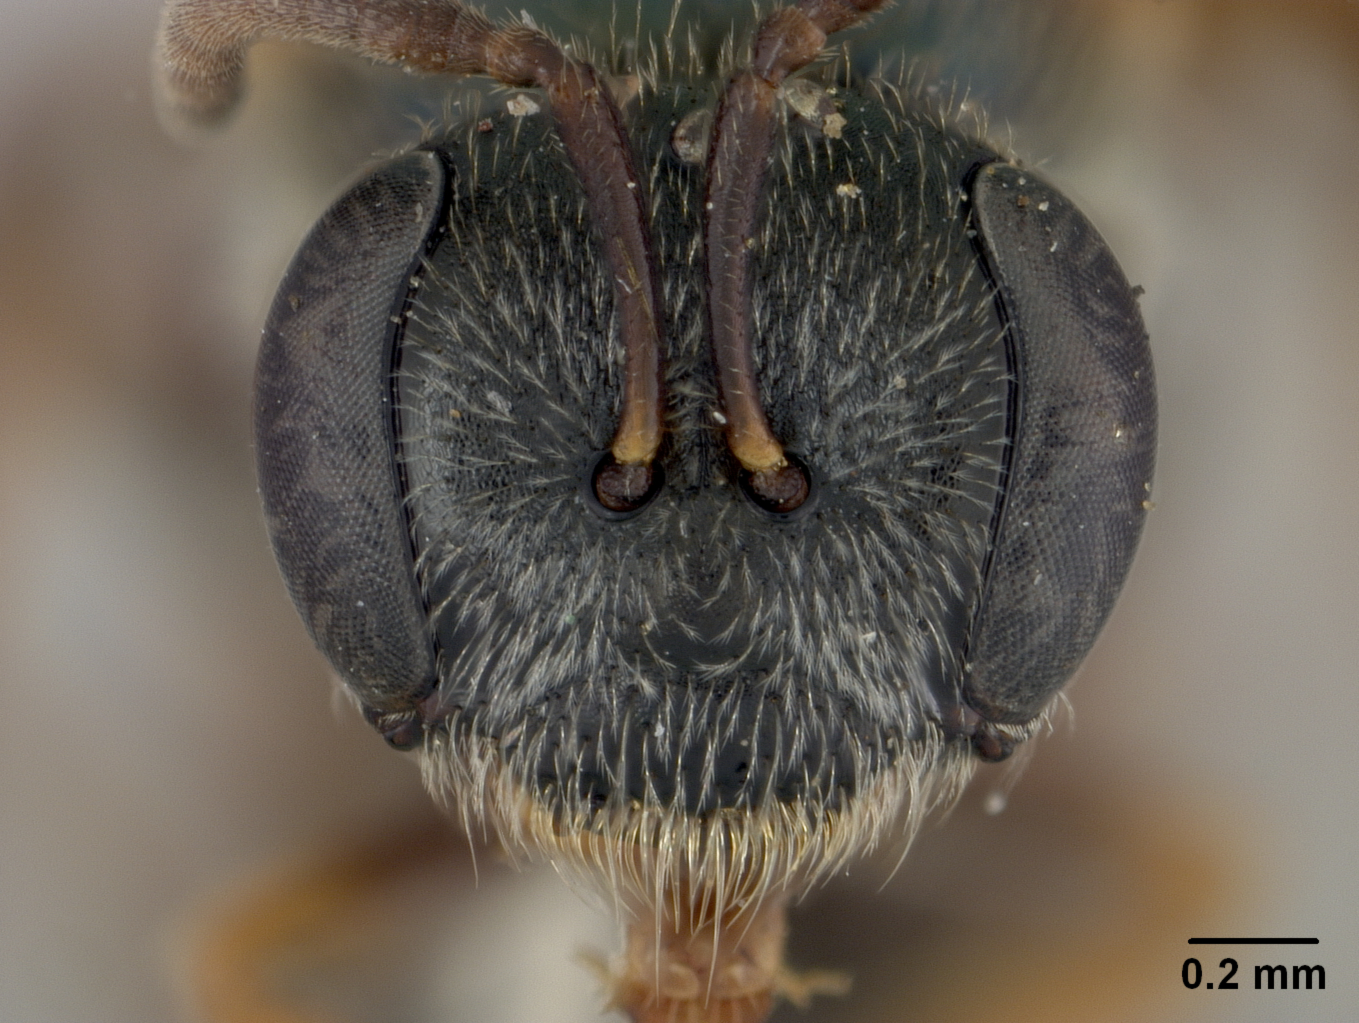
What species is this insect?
Halictus brisbanensis
